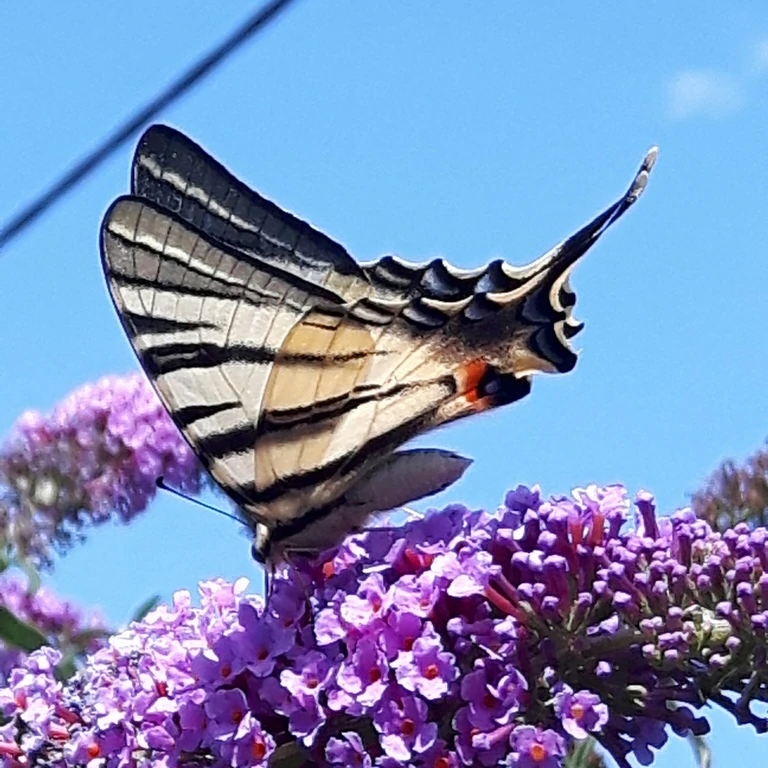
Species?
Iphiclides podalirius
